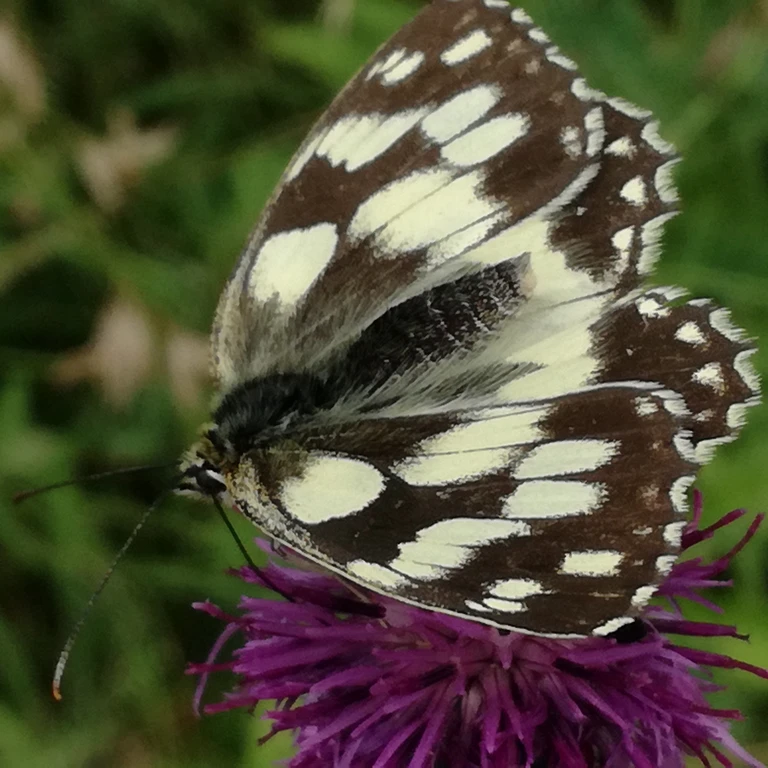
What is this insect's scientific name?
Melanargia galathea
